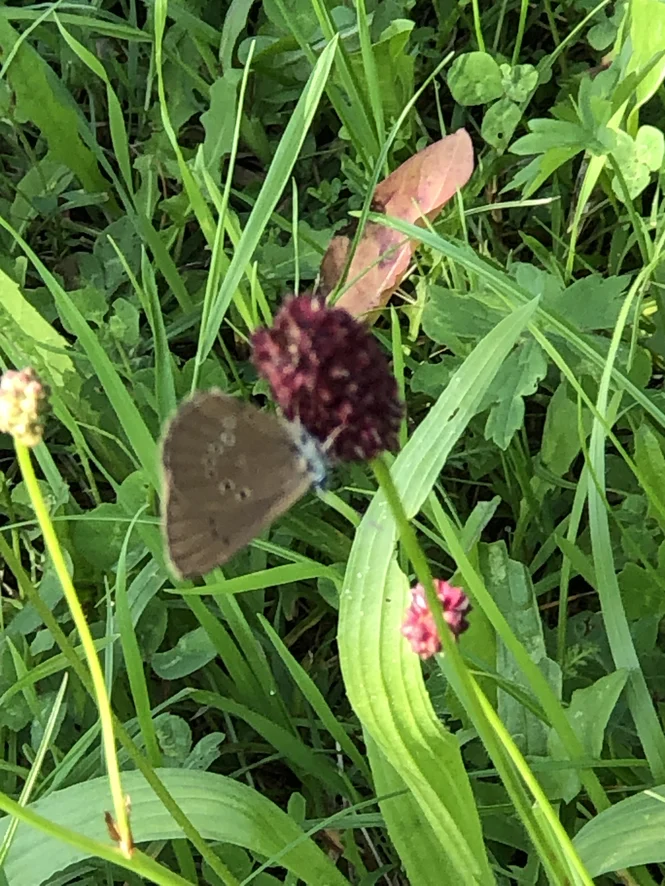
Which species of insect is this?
Phengaris nausithous (also Maculinea nausithous)
